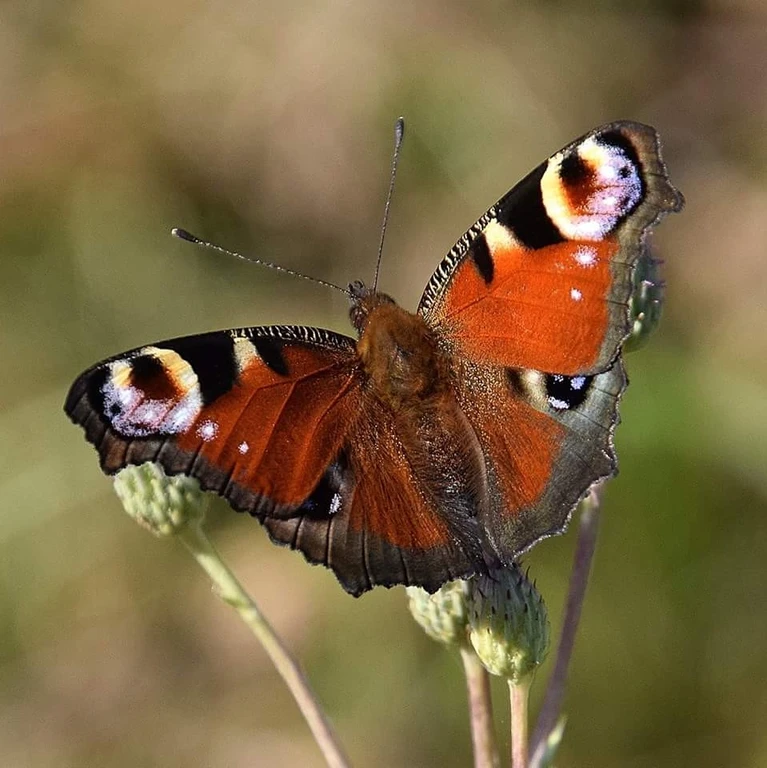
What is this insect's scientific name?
Aglais io
